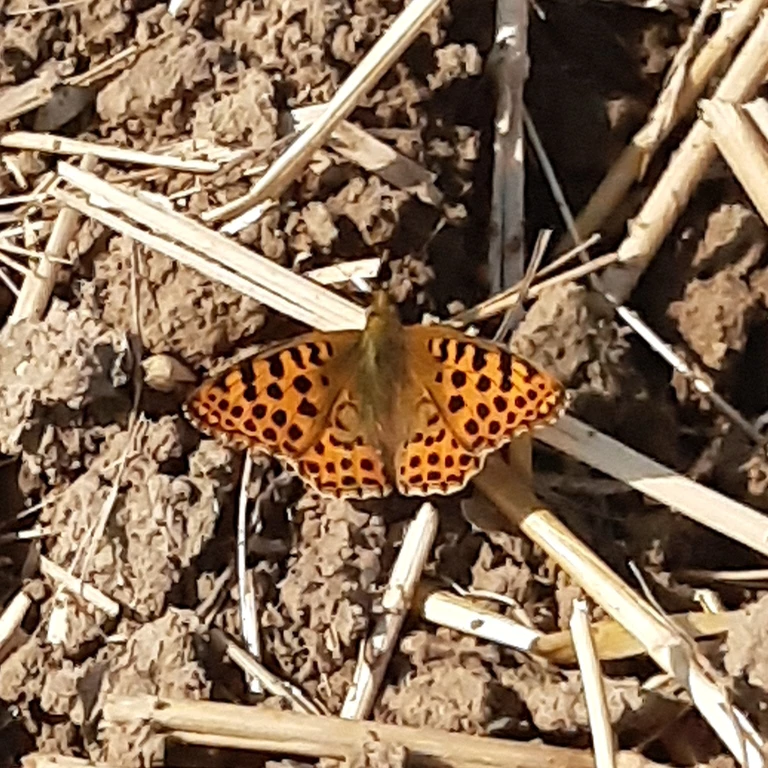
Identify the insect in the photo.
Issoria lathonia
